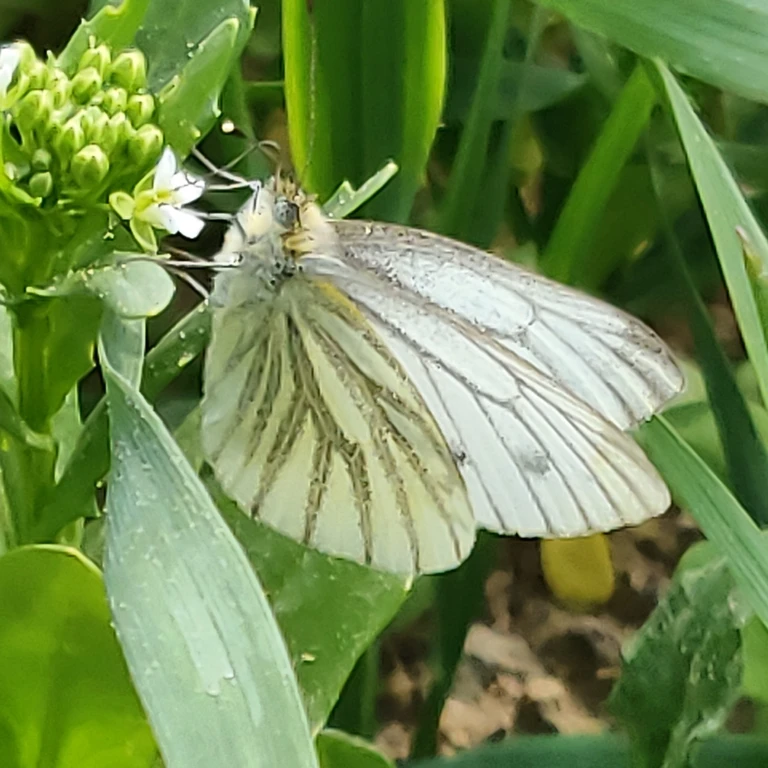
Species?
Pieris napi
